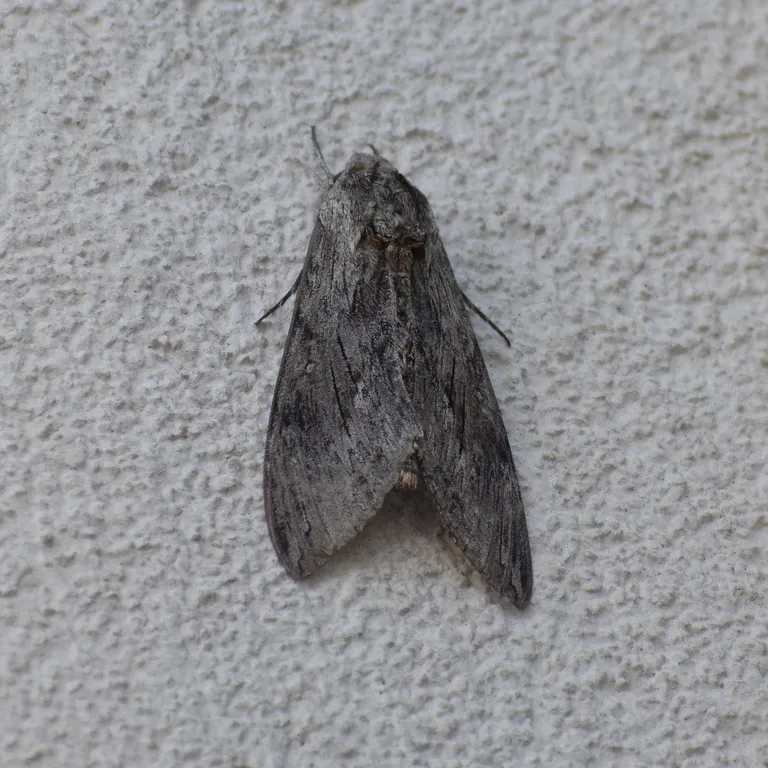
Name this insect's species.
Agrius convolvuli
